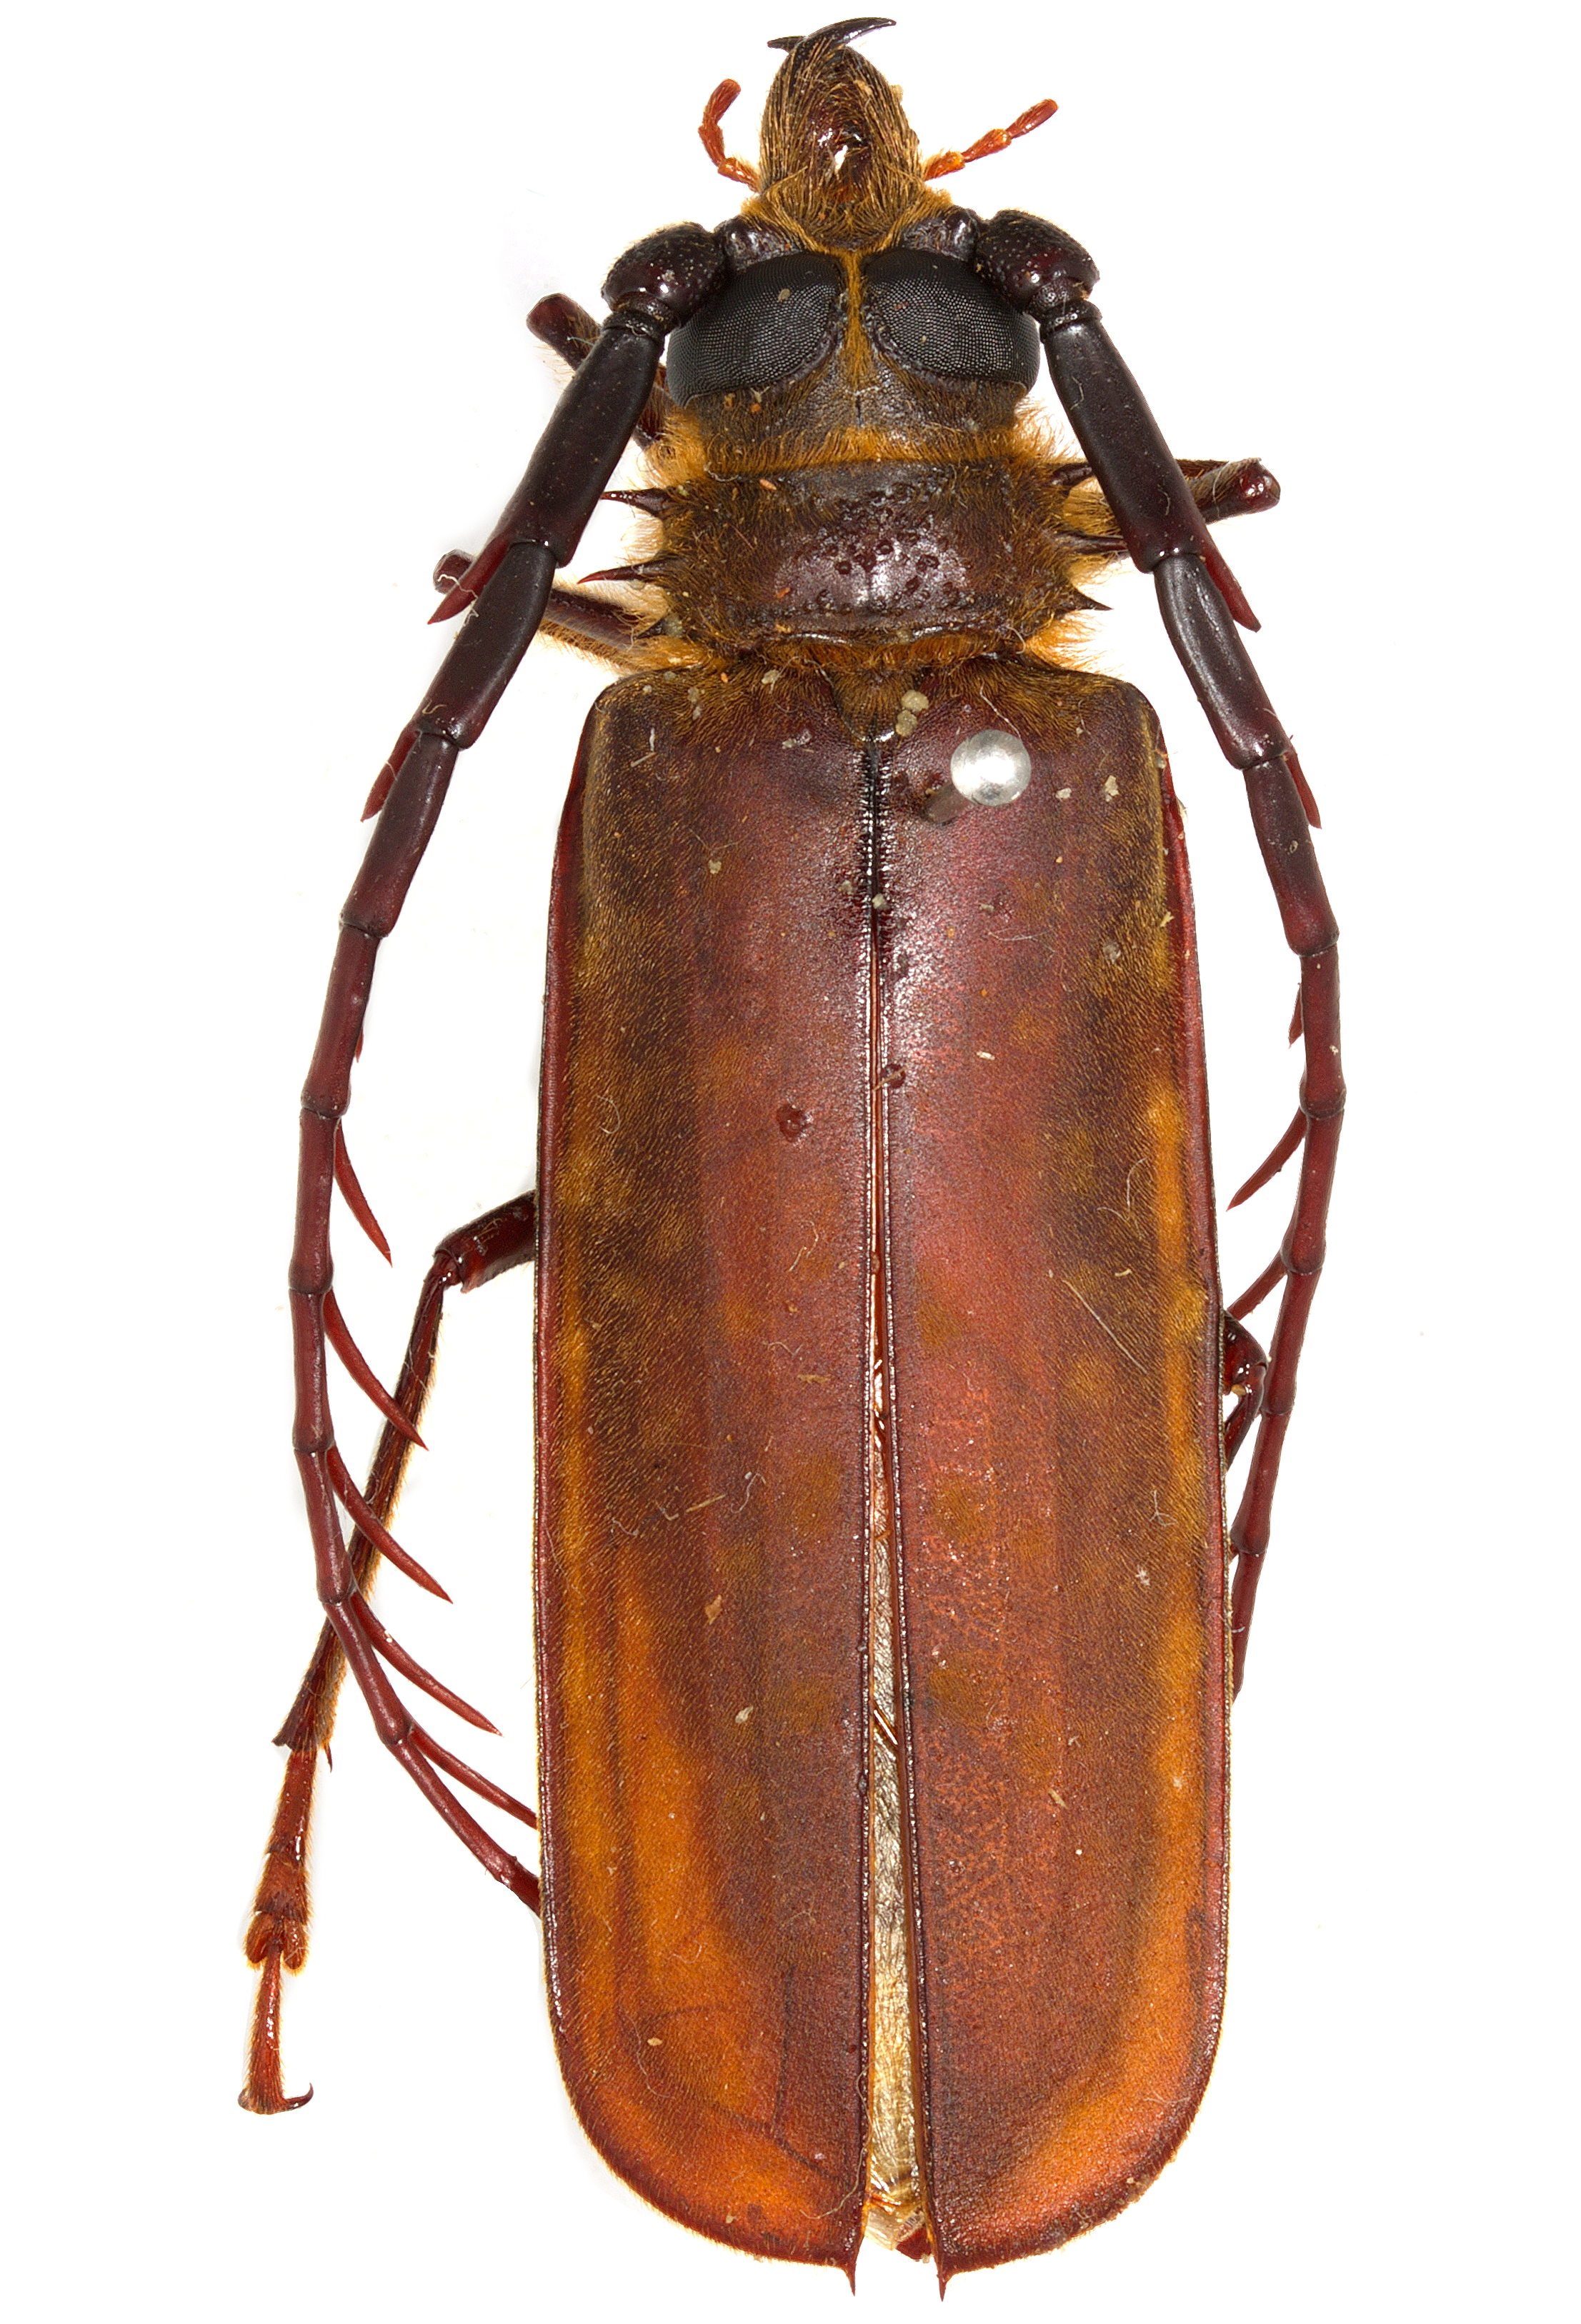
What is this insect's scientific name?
Ceratocentrus spinicornis
